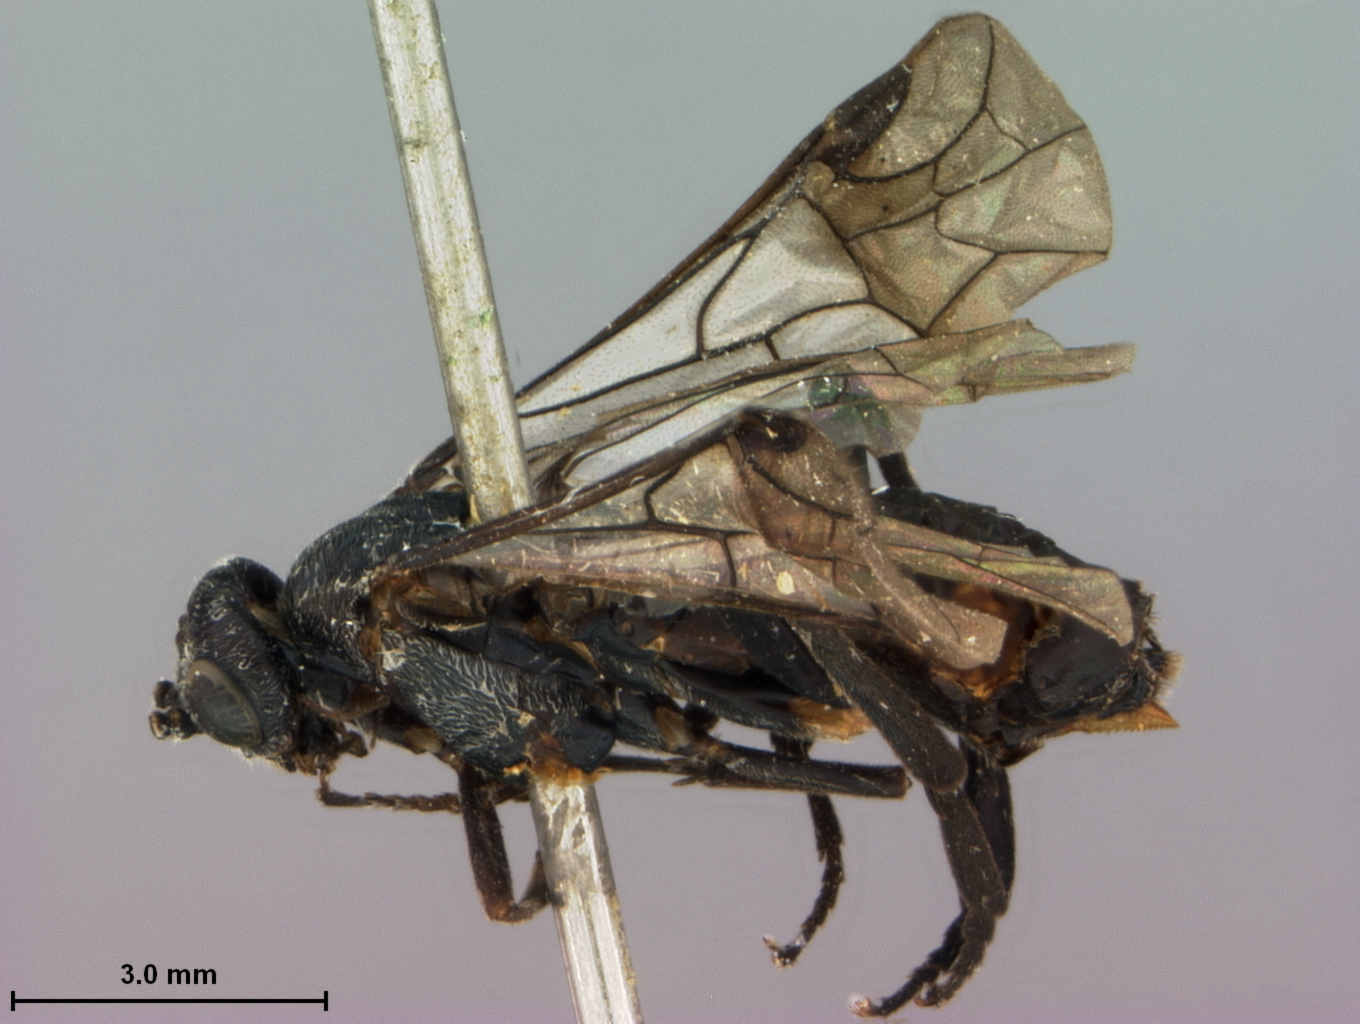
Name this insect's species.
Croesus orientalis
